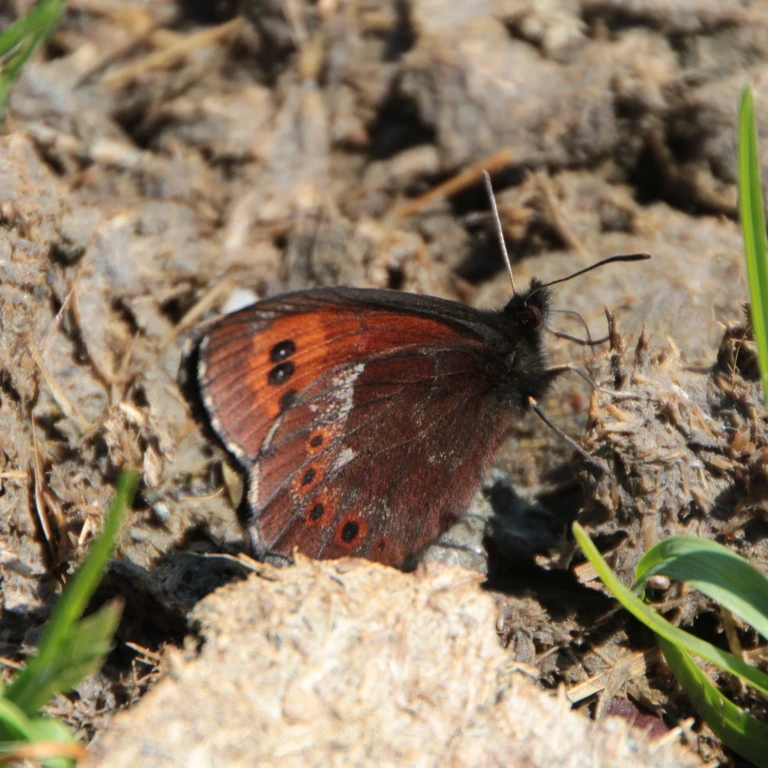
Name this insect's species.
Erebia ligea
